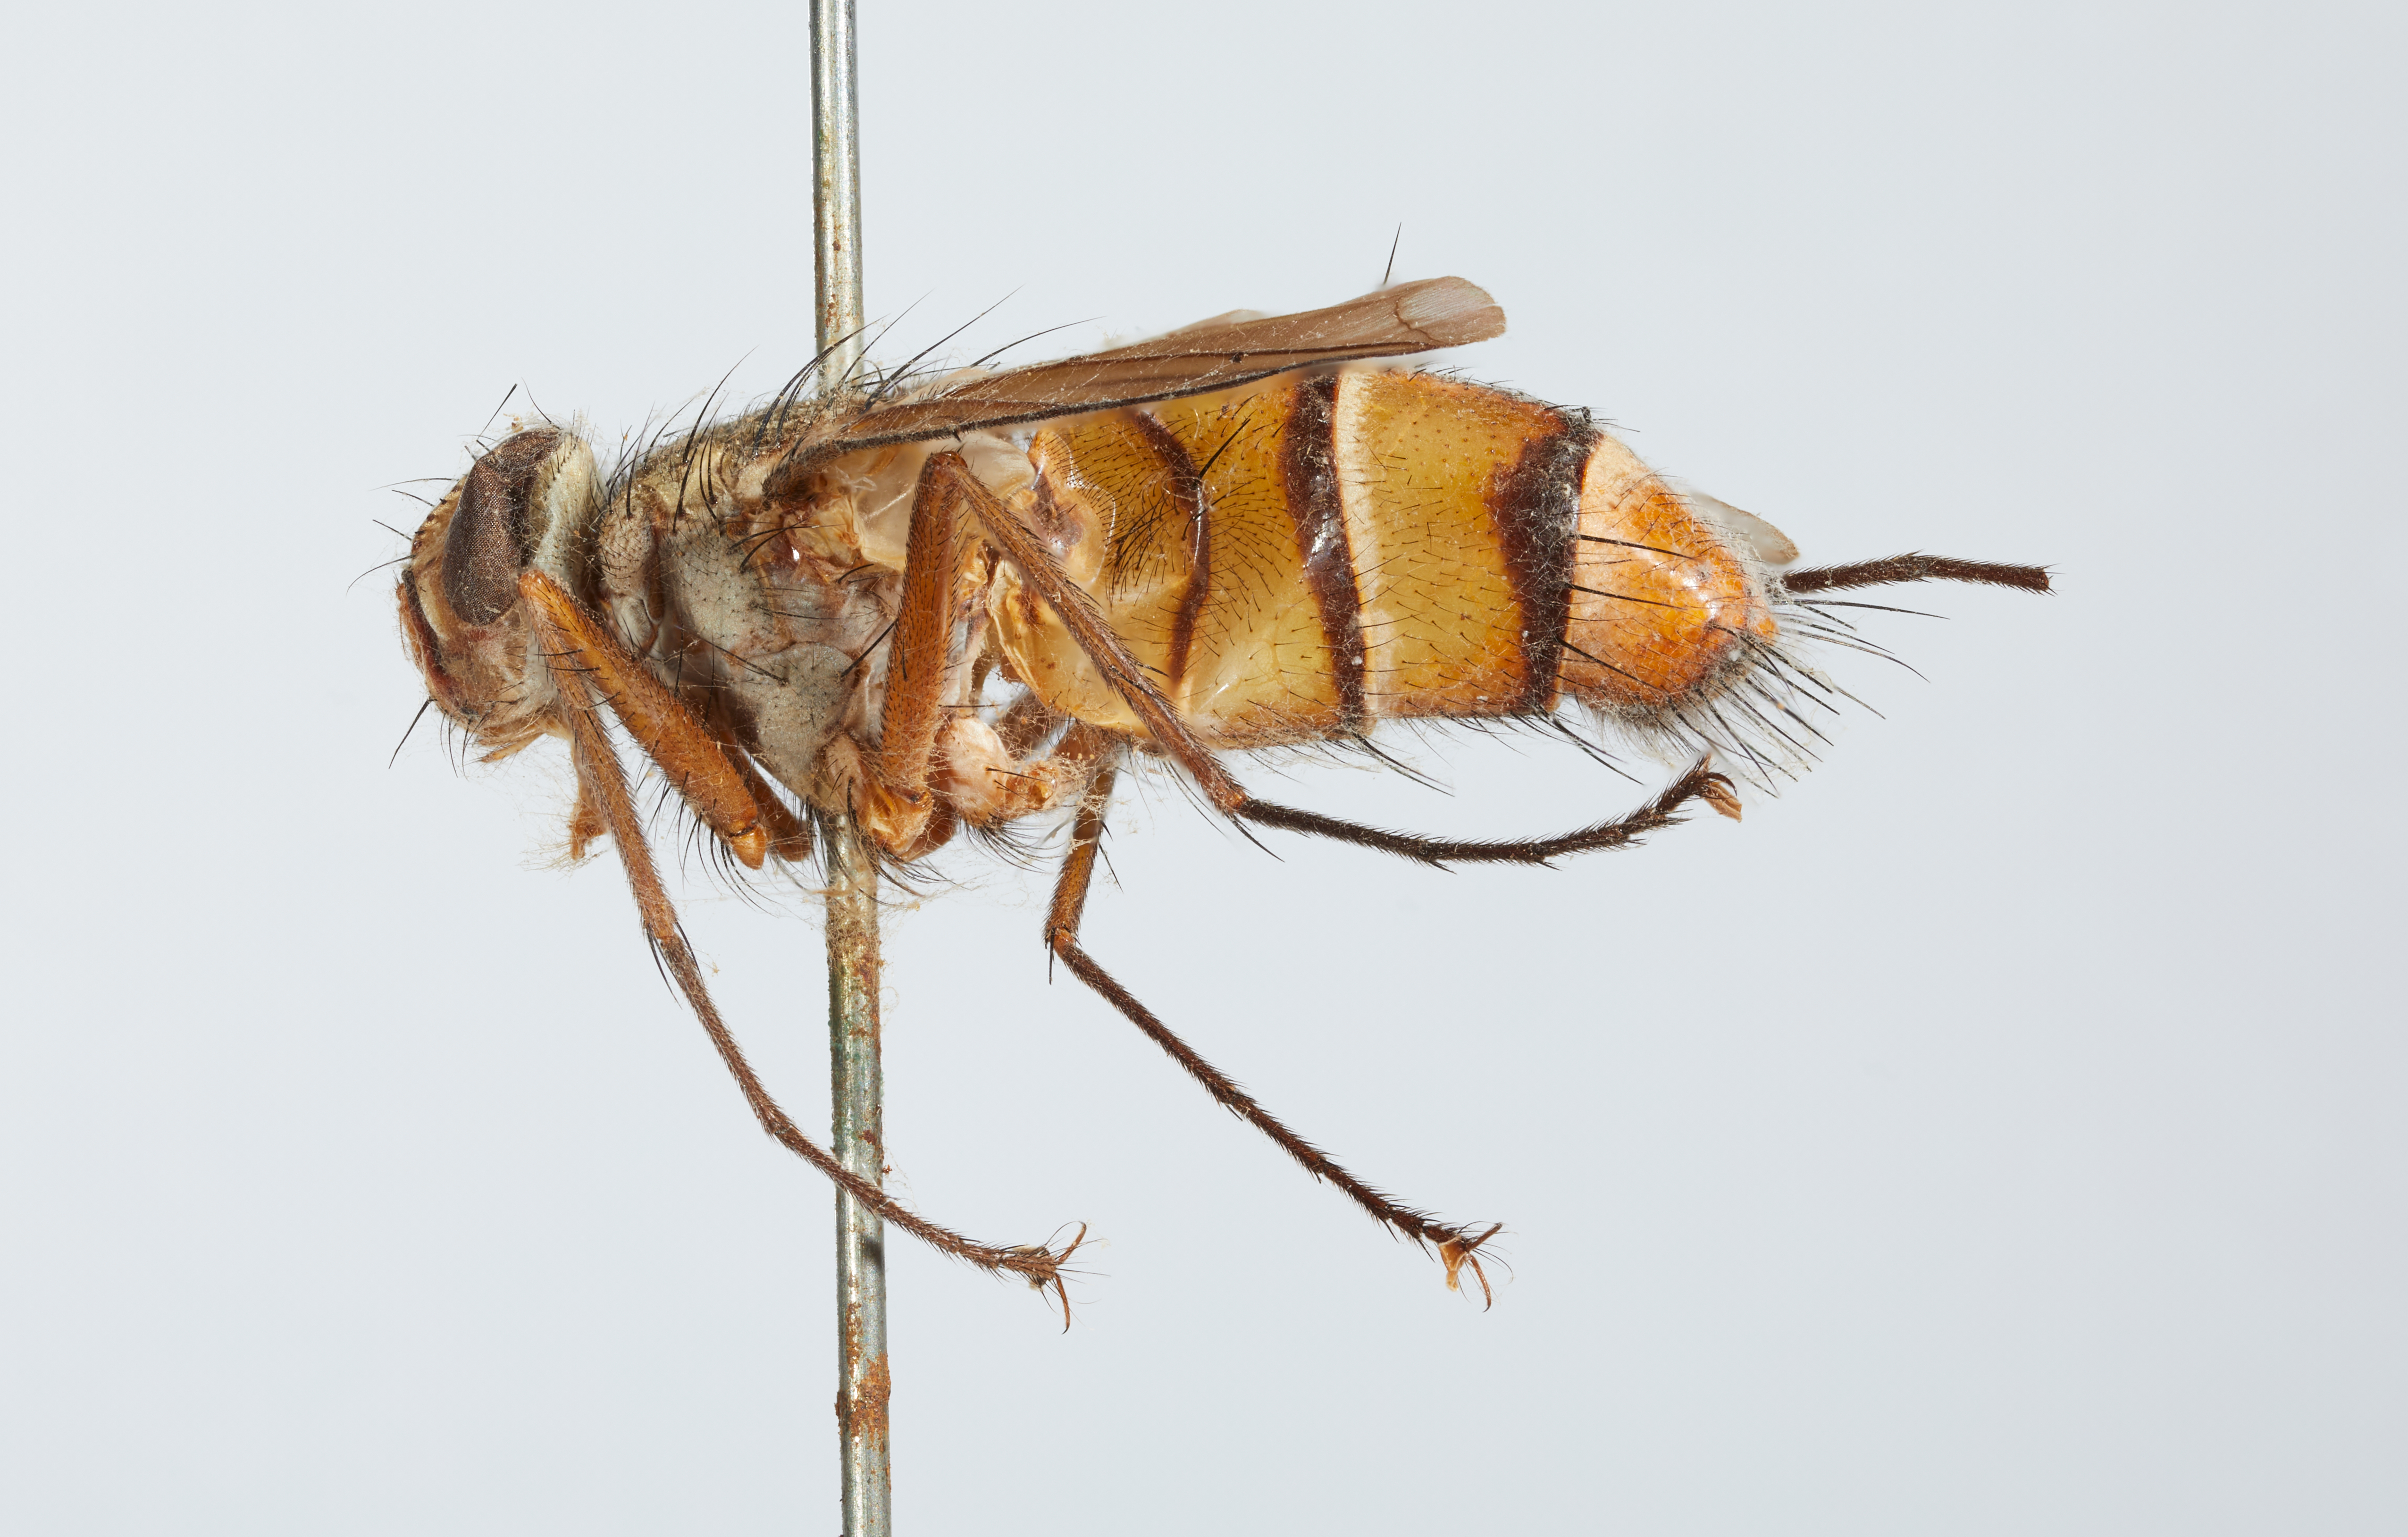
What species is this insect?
Eomyocera carinata
